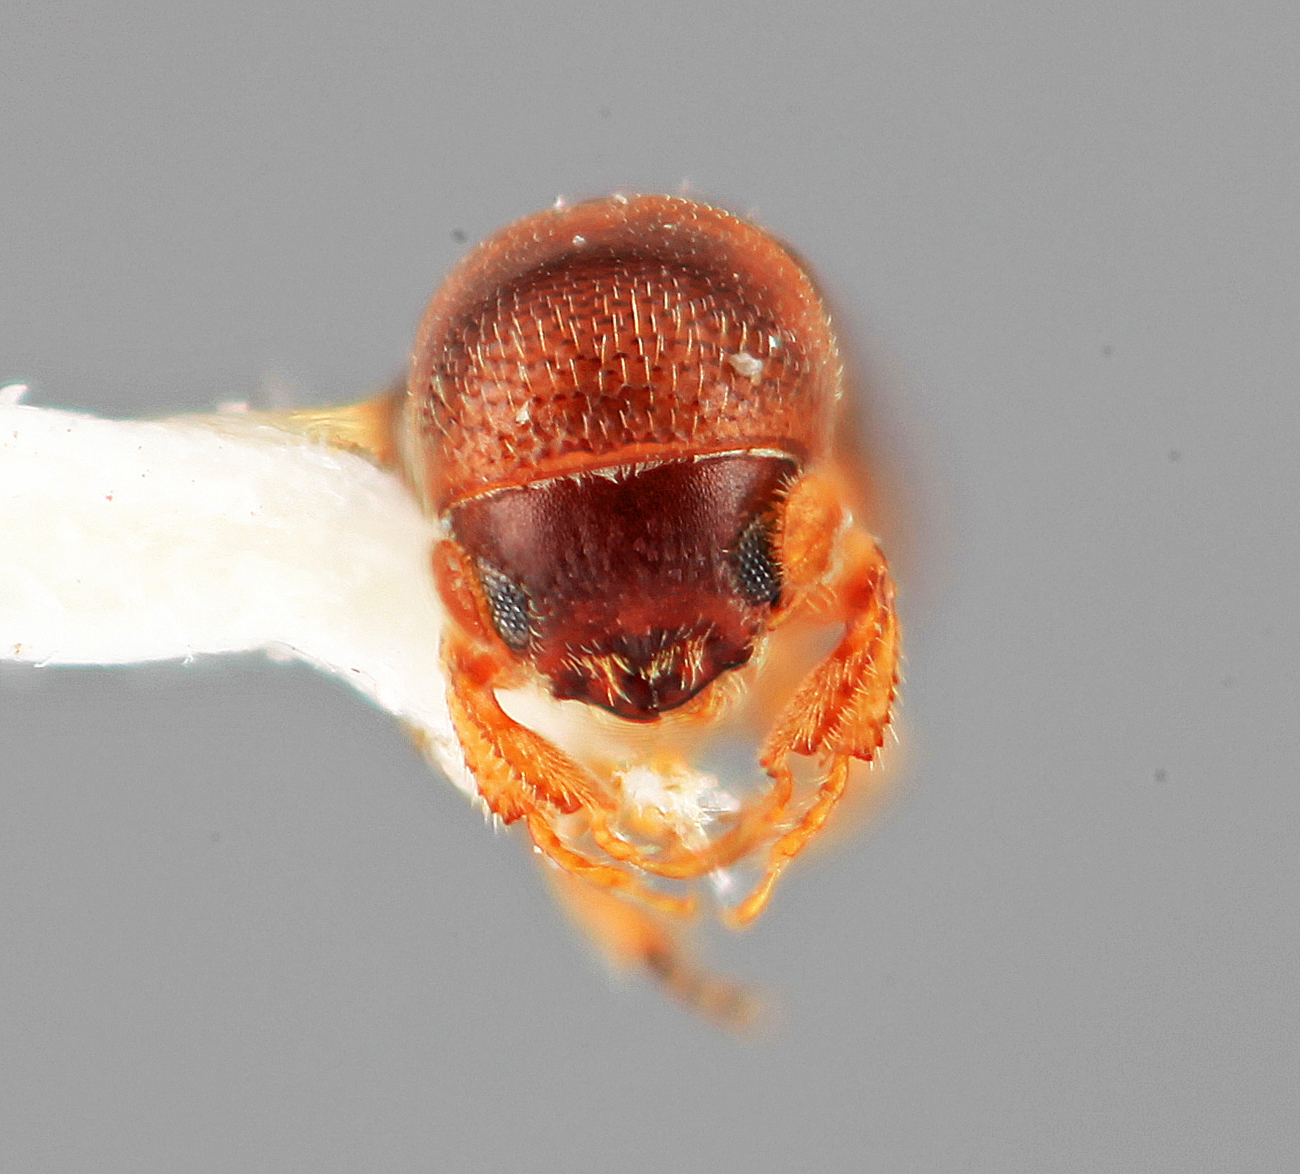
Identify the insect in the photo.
Monarthrum bituberculatum
